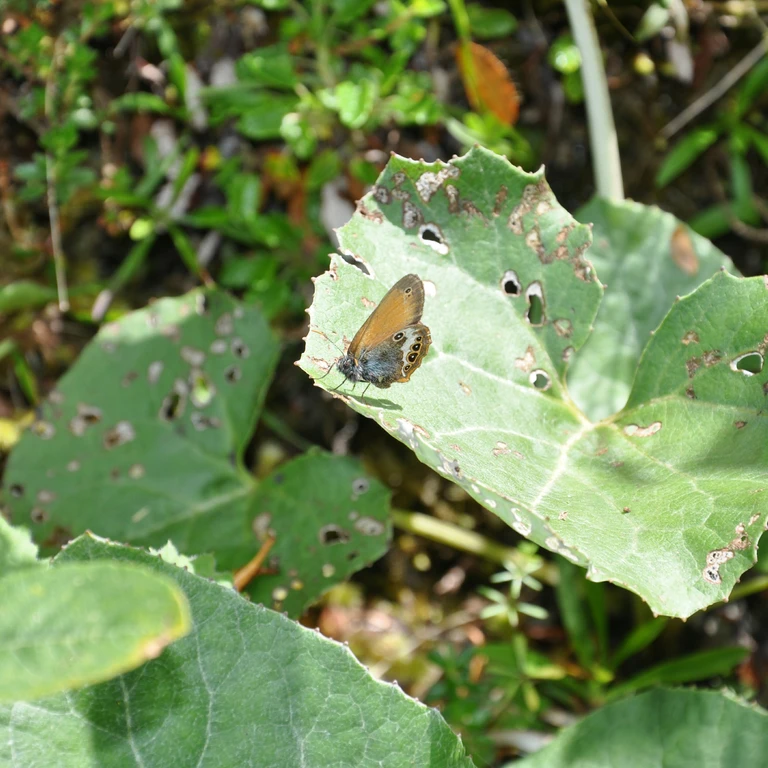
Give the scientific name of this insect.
Coenonympha arcania
